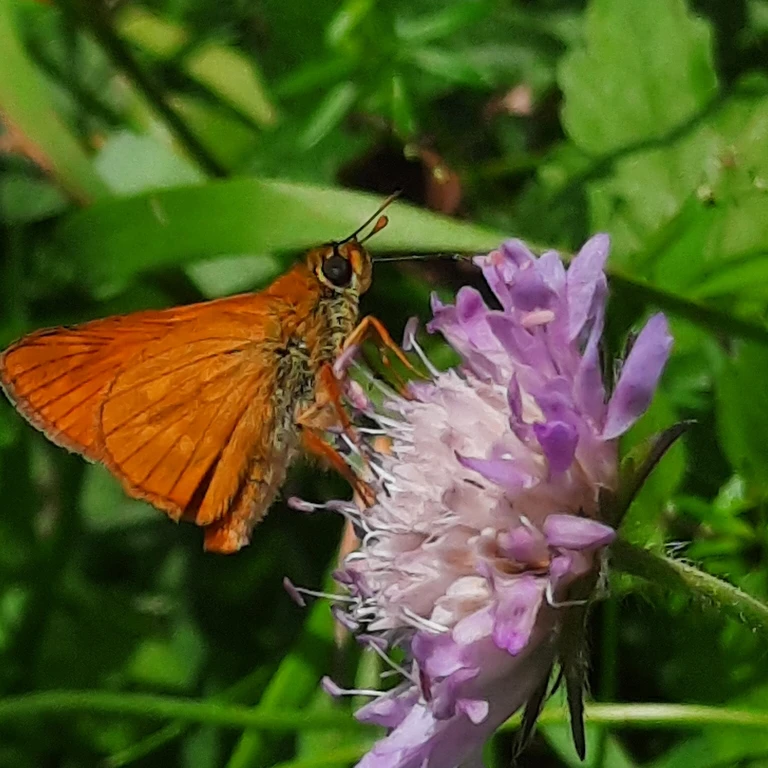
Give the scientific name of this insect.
Ochlodes sylvanus (also Ochlodes venata)
